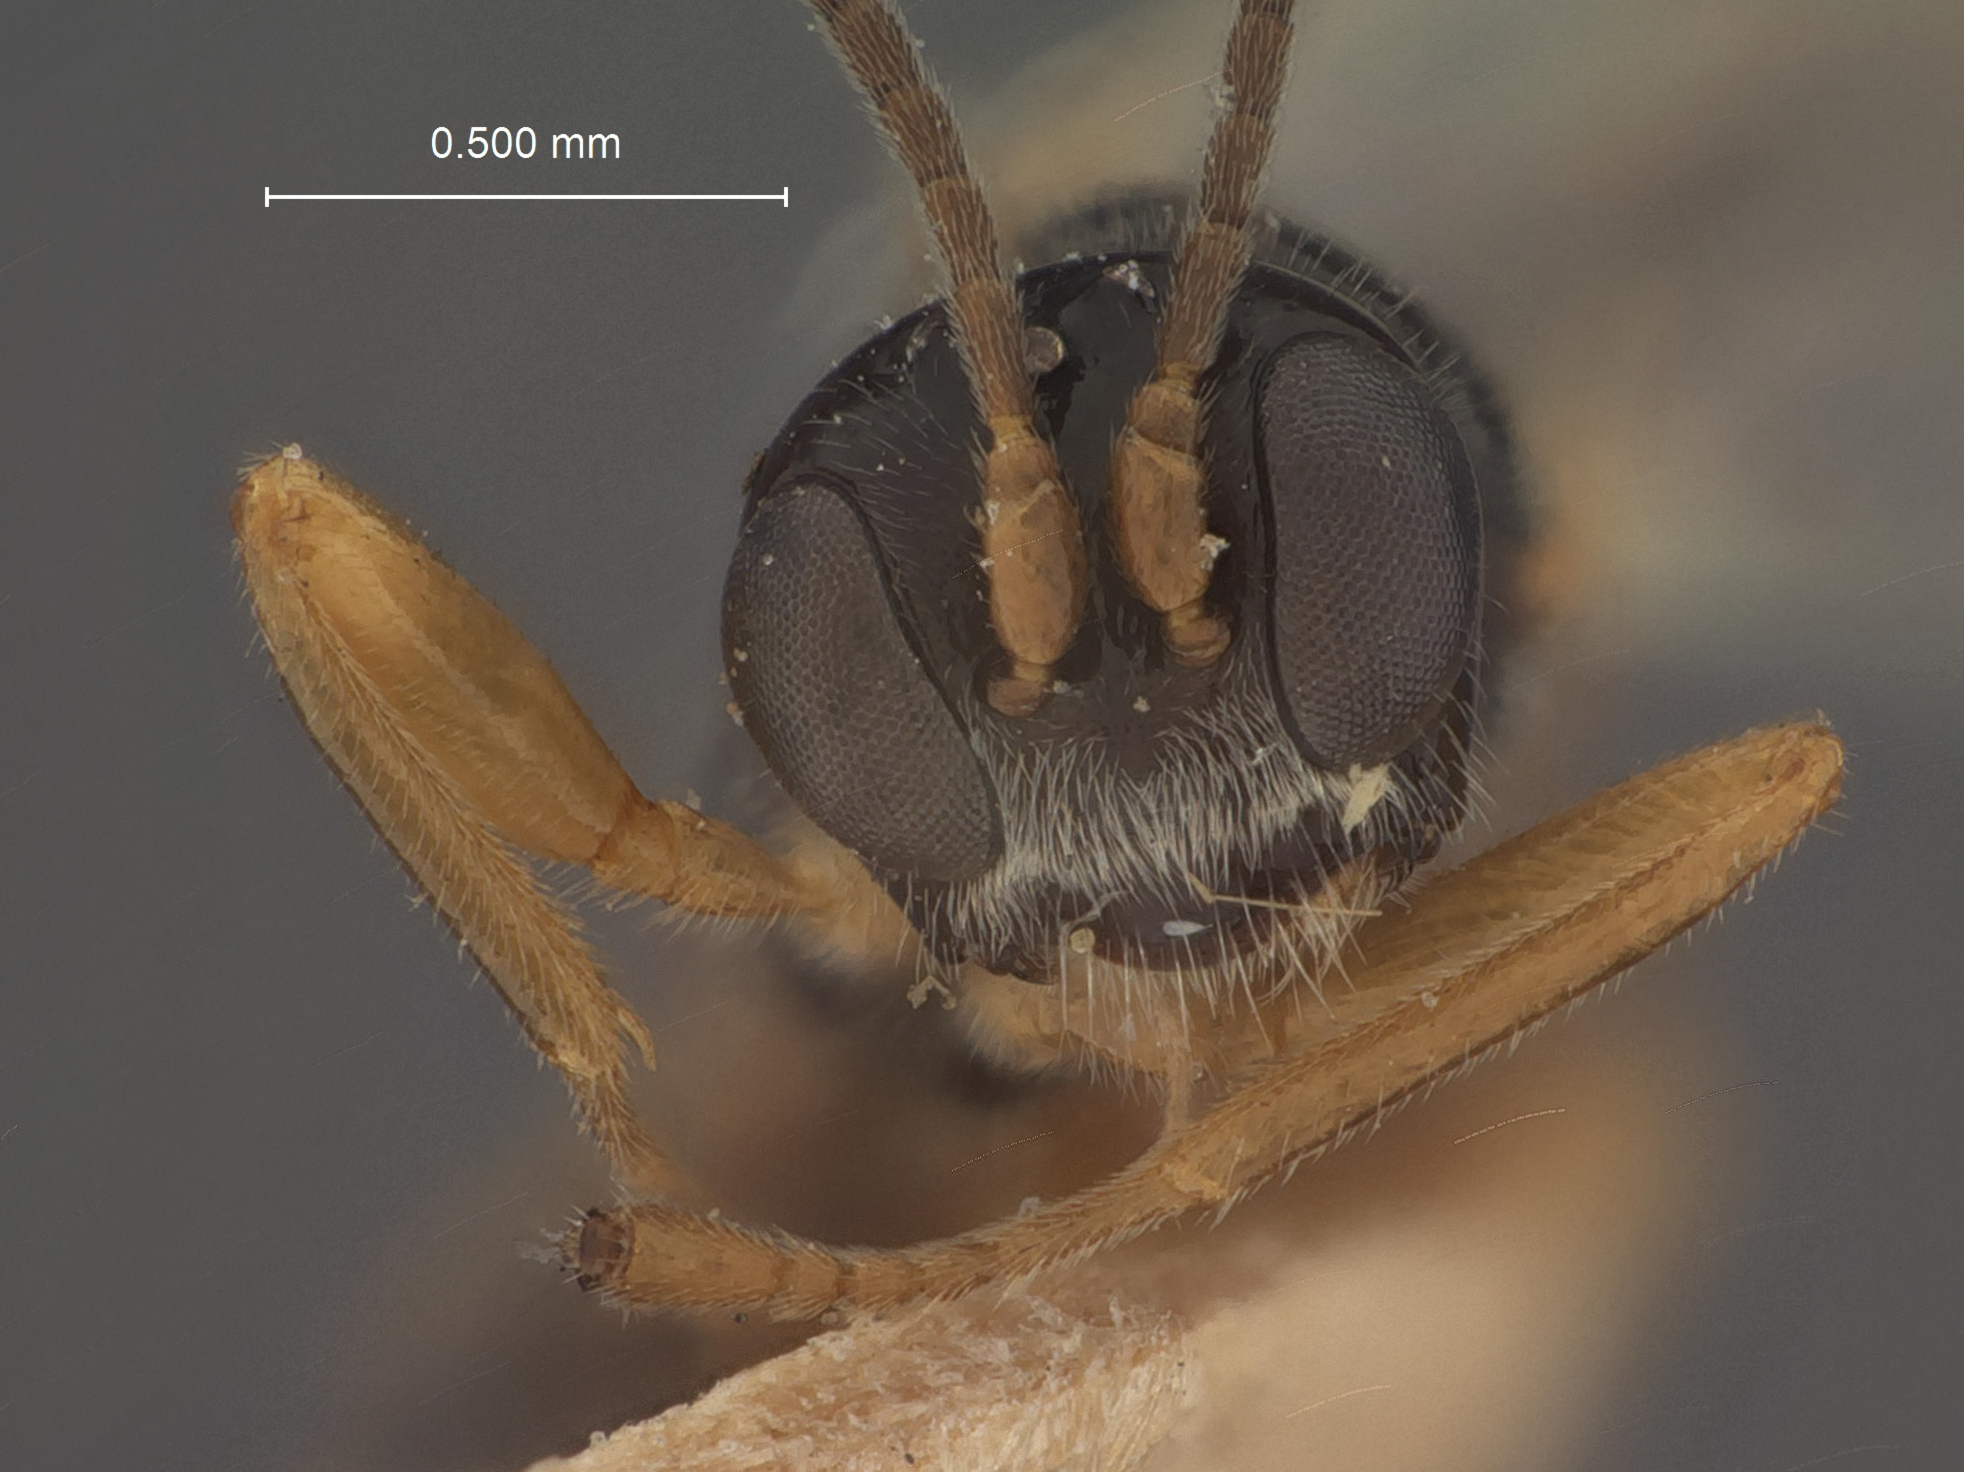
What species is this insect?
Euphorus levirons
